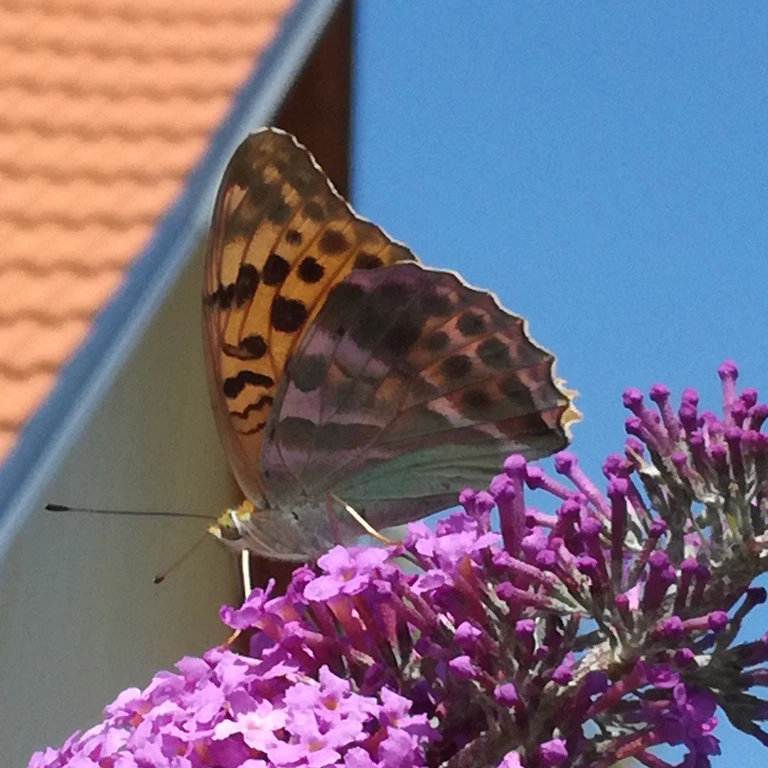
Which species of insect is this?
Argynnis paphia
